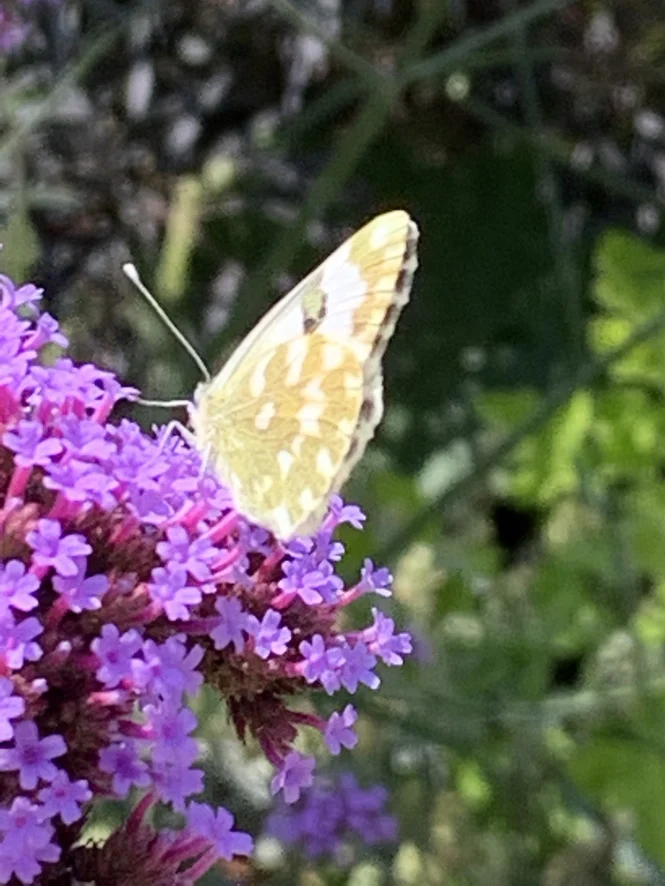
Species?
Pontia edusa
